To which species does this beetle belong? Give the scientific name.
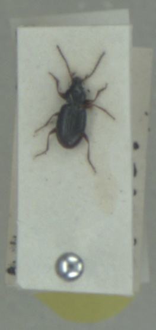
Bembidion clarkei
